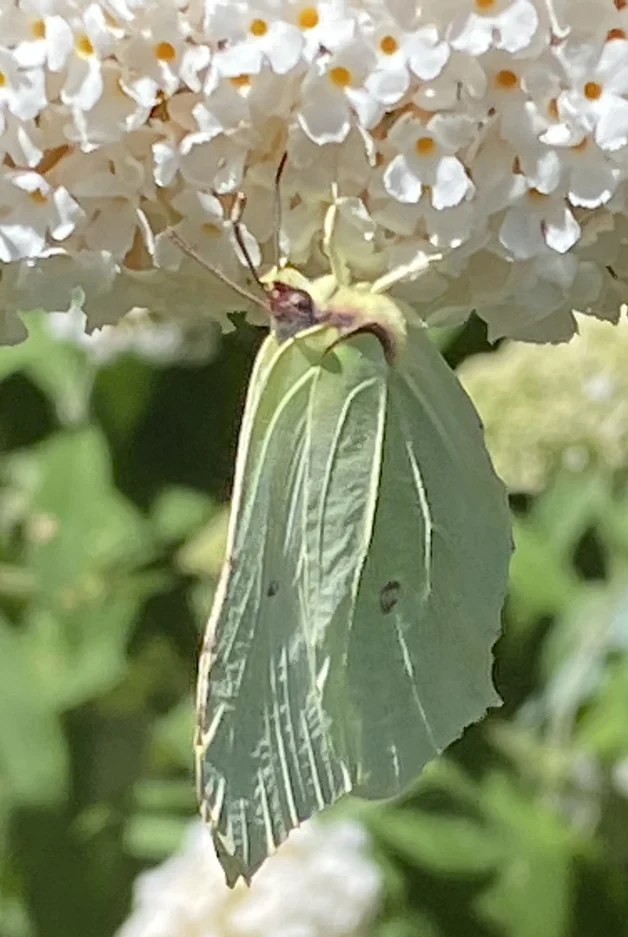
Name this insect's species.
Gonepteryx rhamni
